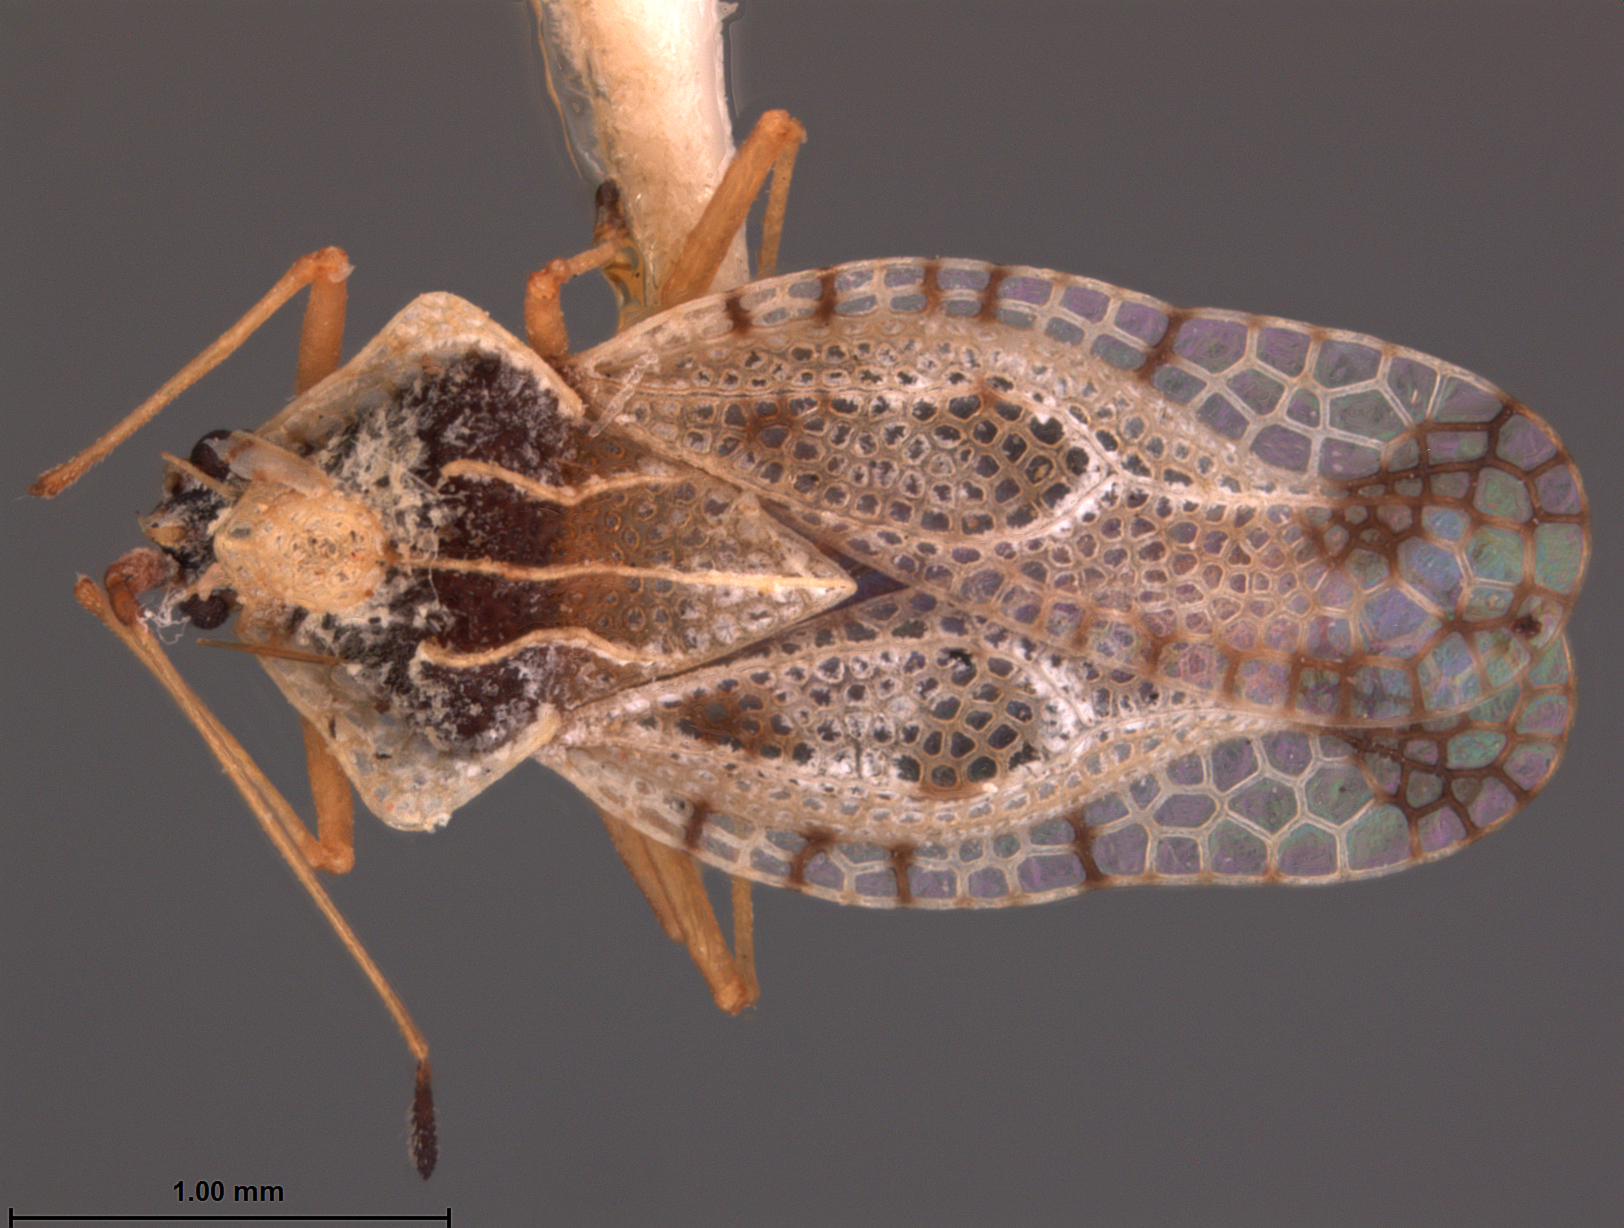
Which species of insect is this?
Leptopharsa papella
